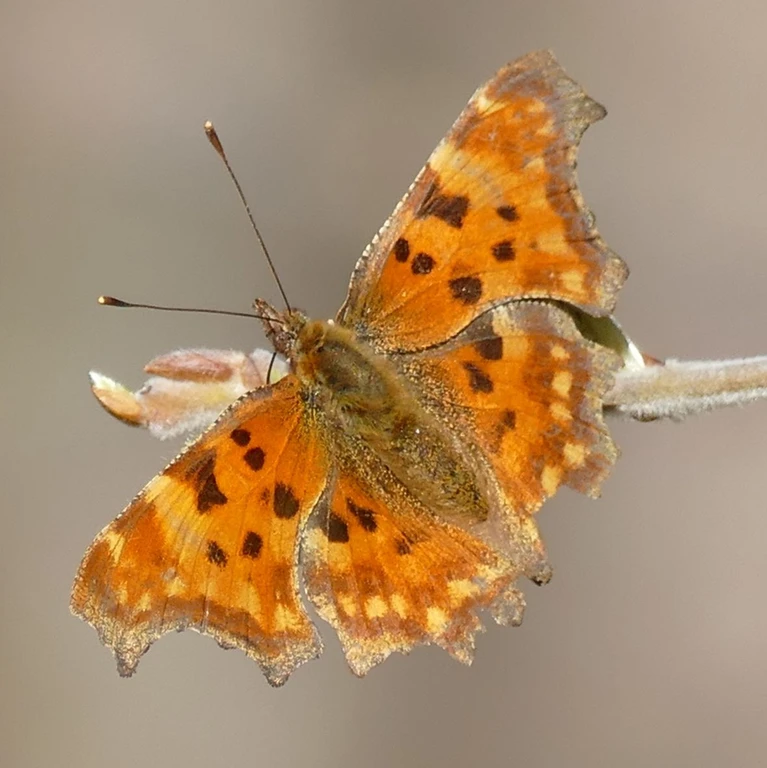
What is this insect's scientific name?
Polygonia c-album
